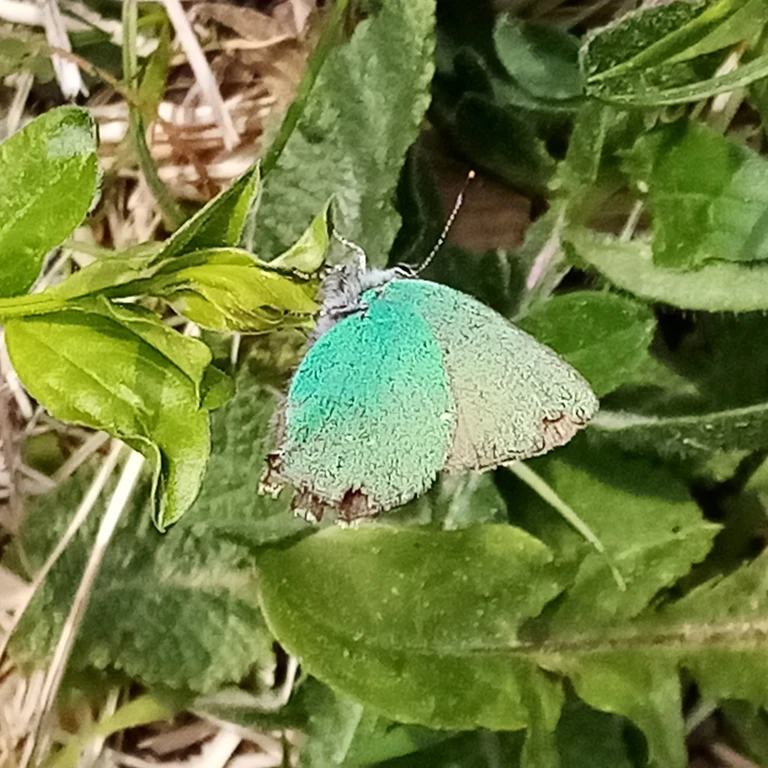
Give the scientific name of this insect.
Callophrys rubi
